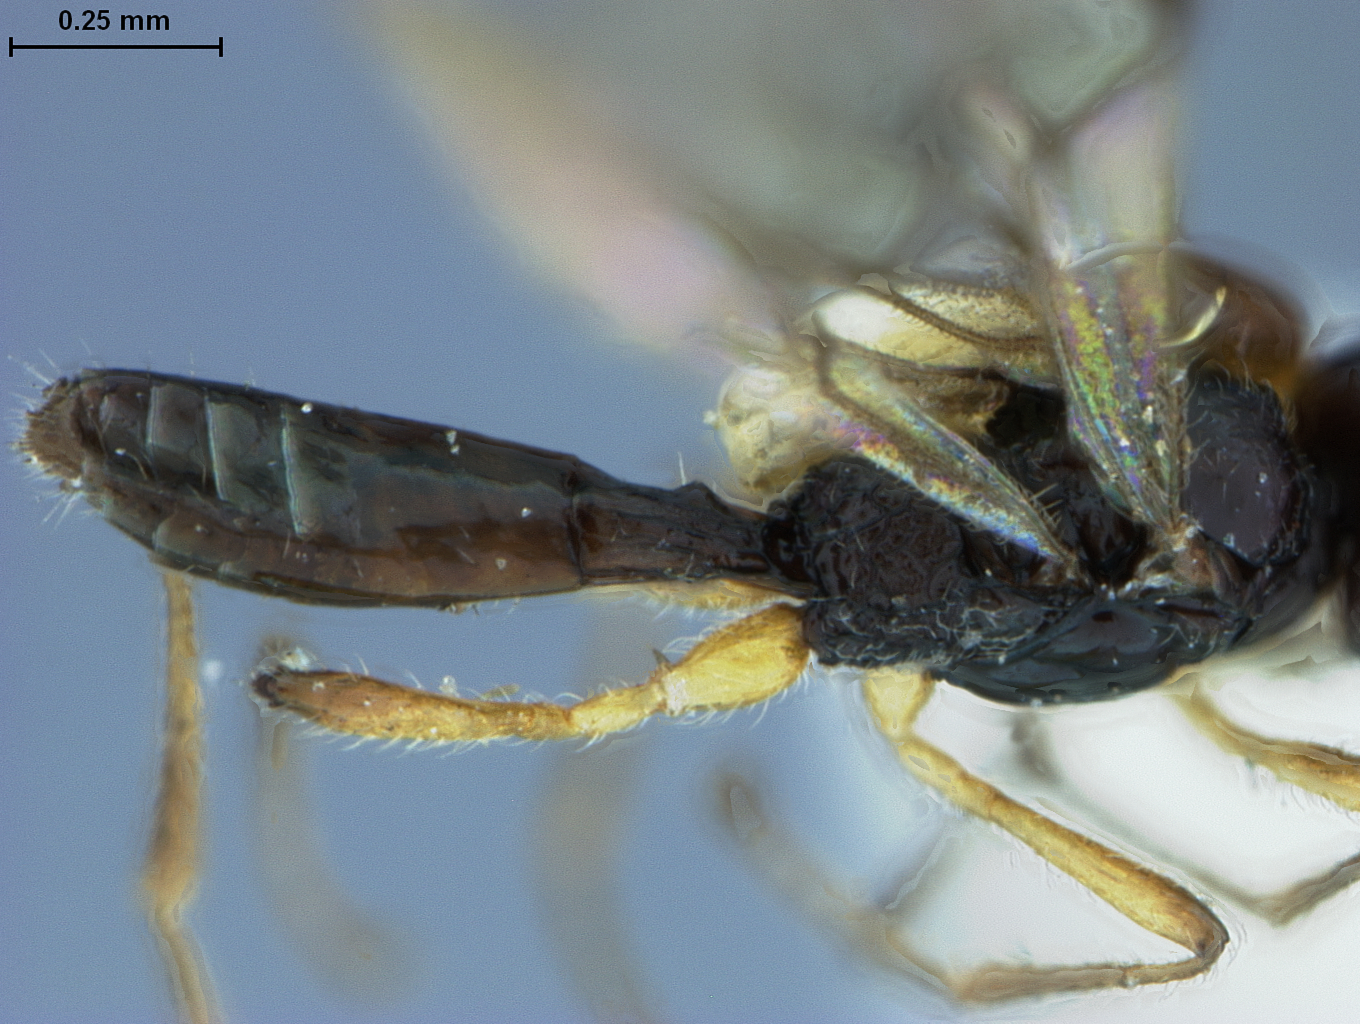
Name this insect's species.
Brachystropha quadriceps
